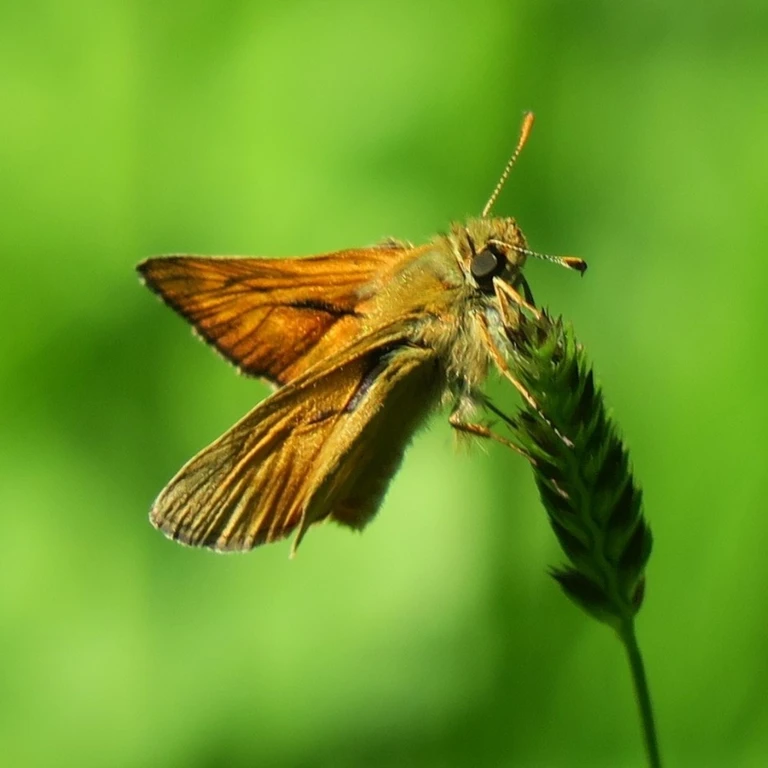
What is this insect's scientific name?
Ochlodes sylvanus (also Ochlodes venata)
